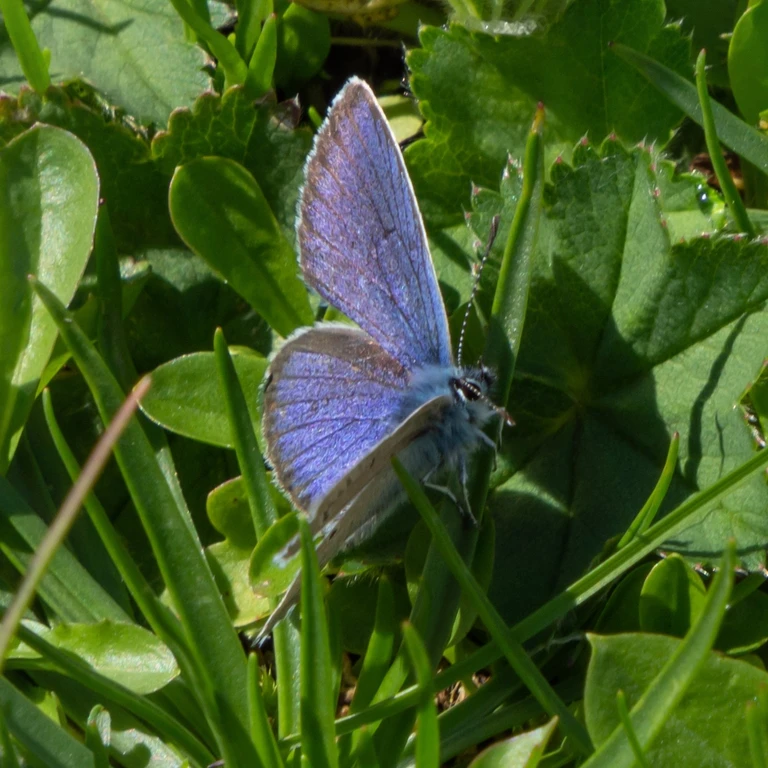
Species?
Cyaniris semiargus
